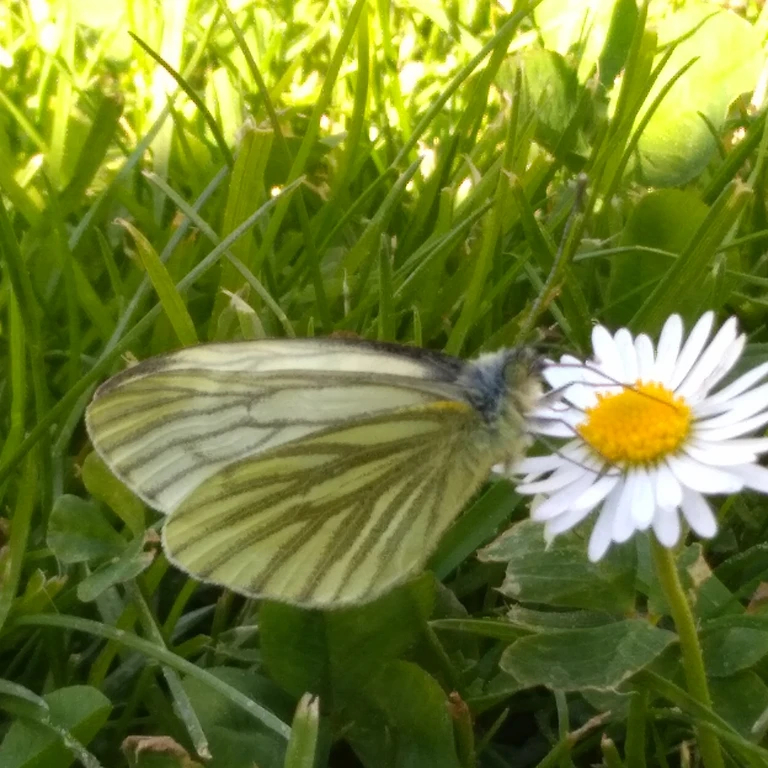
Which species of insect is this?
Pieris napi
